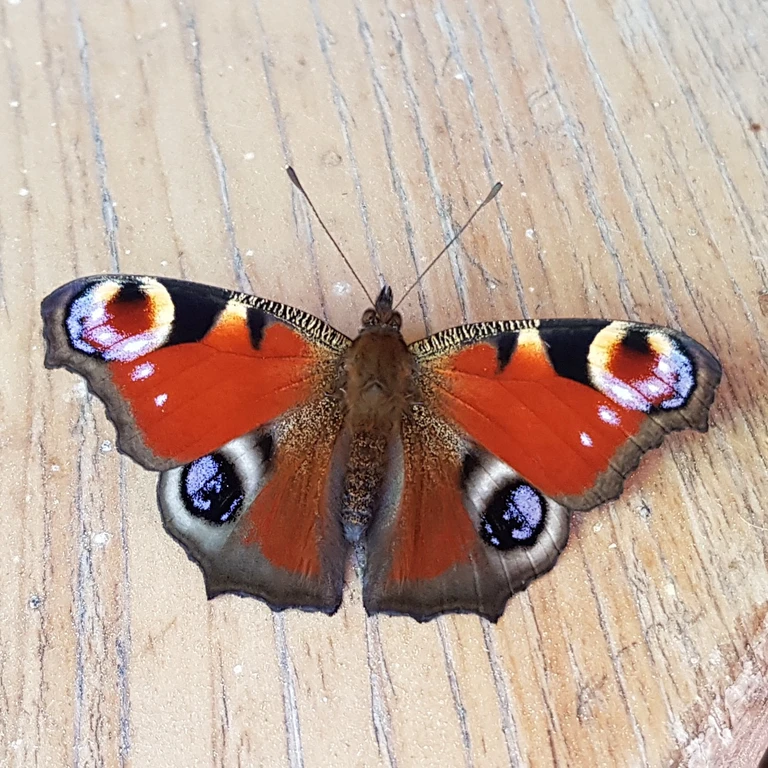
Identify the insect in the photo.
Aglais io
